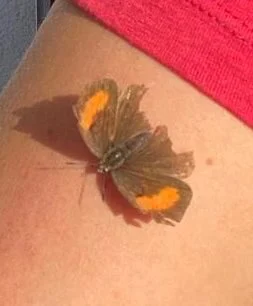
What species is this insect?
Thecla betulae
